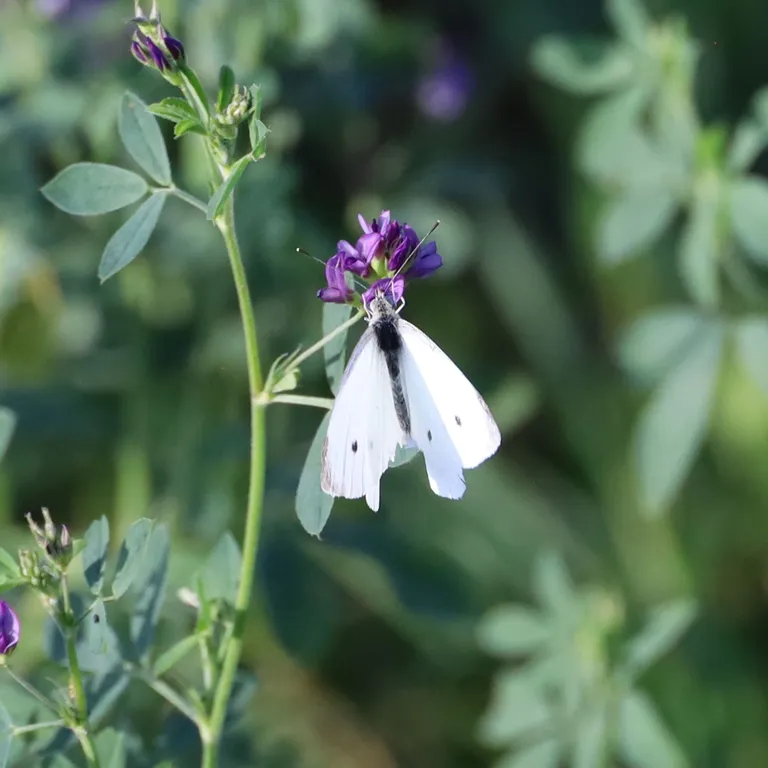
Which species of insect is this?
Pieris rapae
